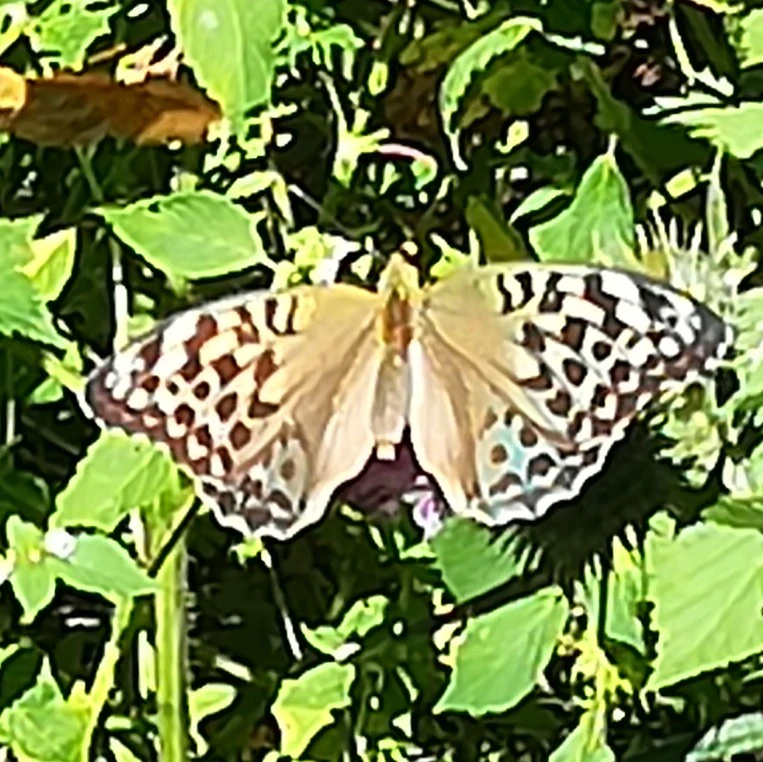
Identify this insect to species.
Argynnis paphia
